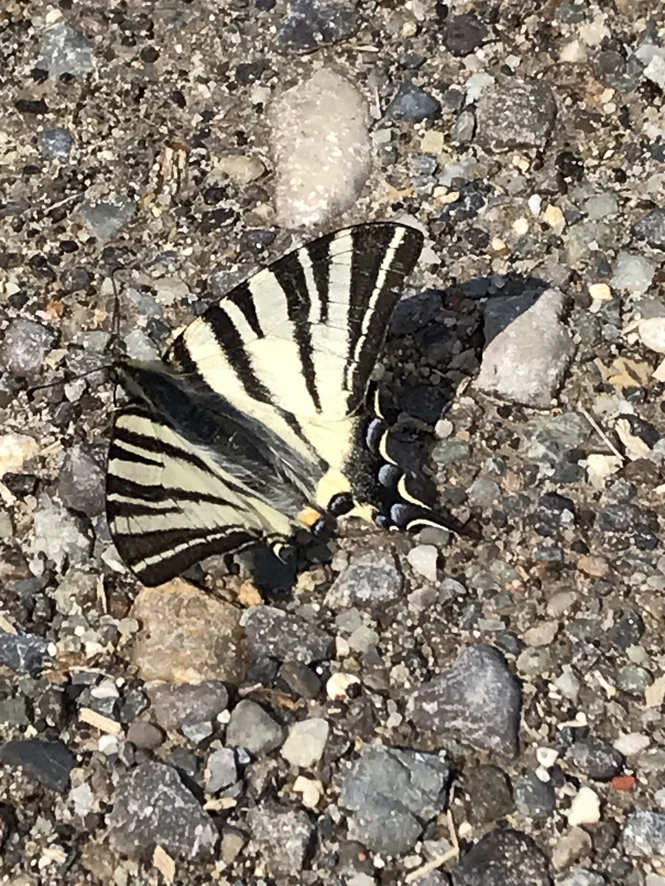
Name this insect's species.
Iphiclides podalirius
